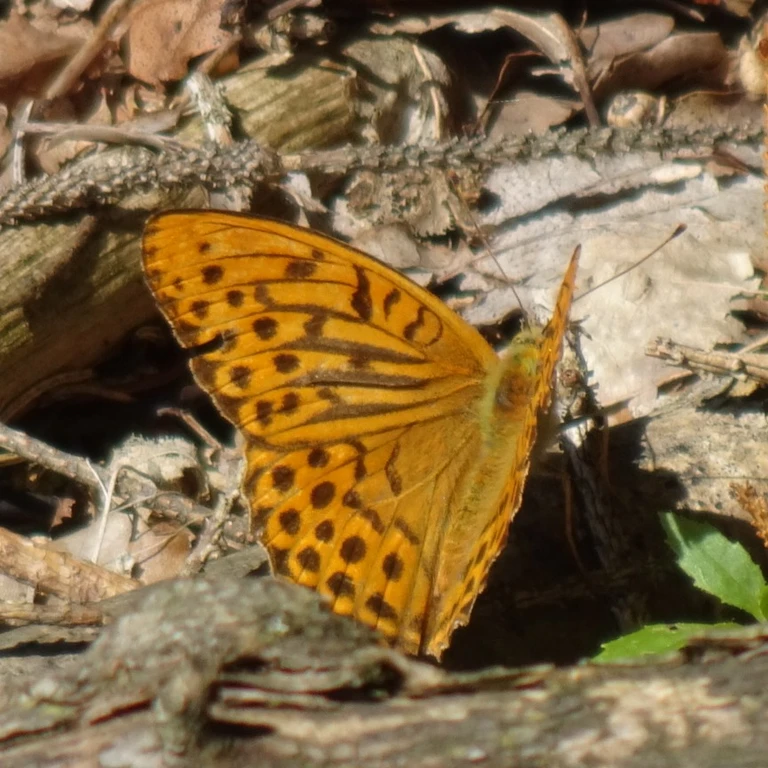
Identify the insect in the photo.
Argynnis paphia
